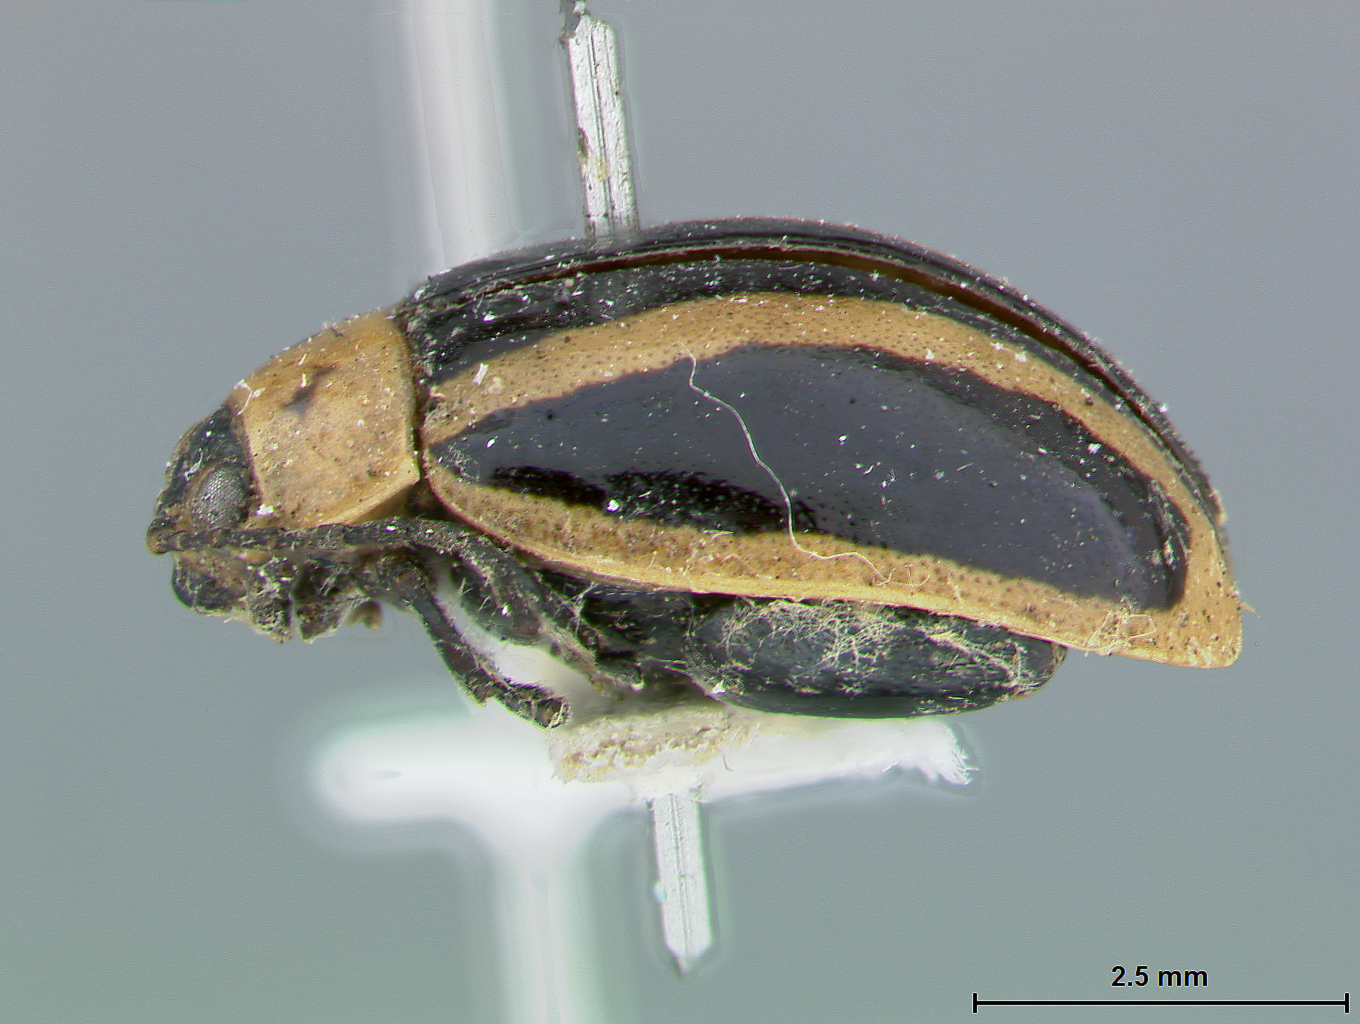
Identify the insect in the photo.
Oedionychis amplivittata
